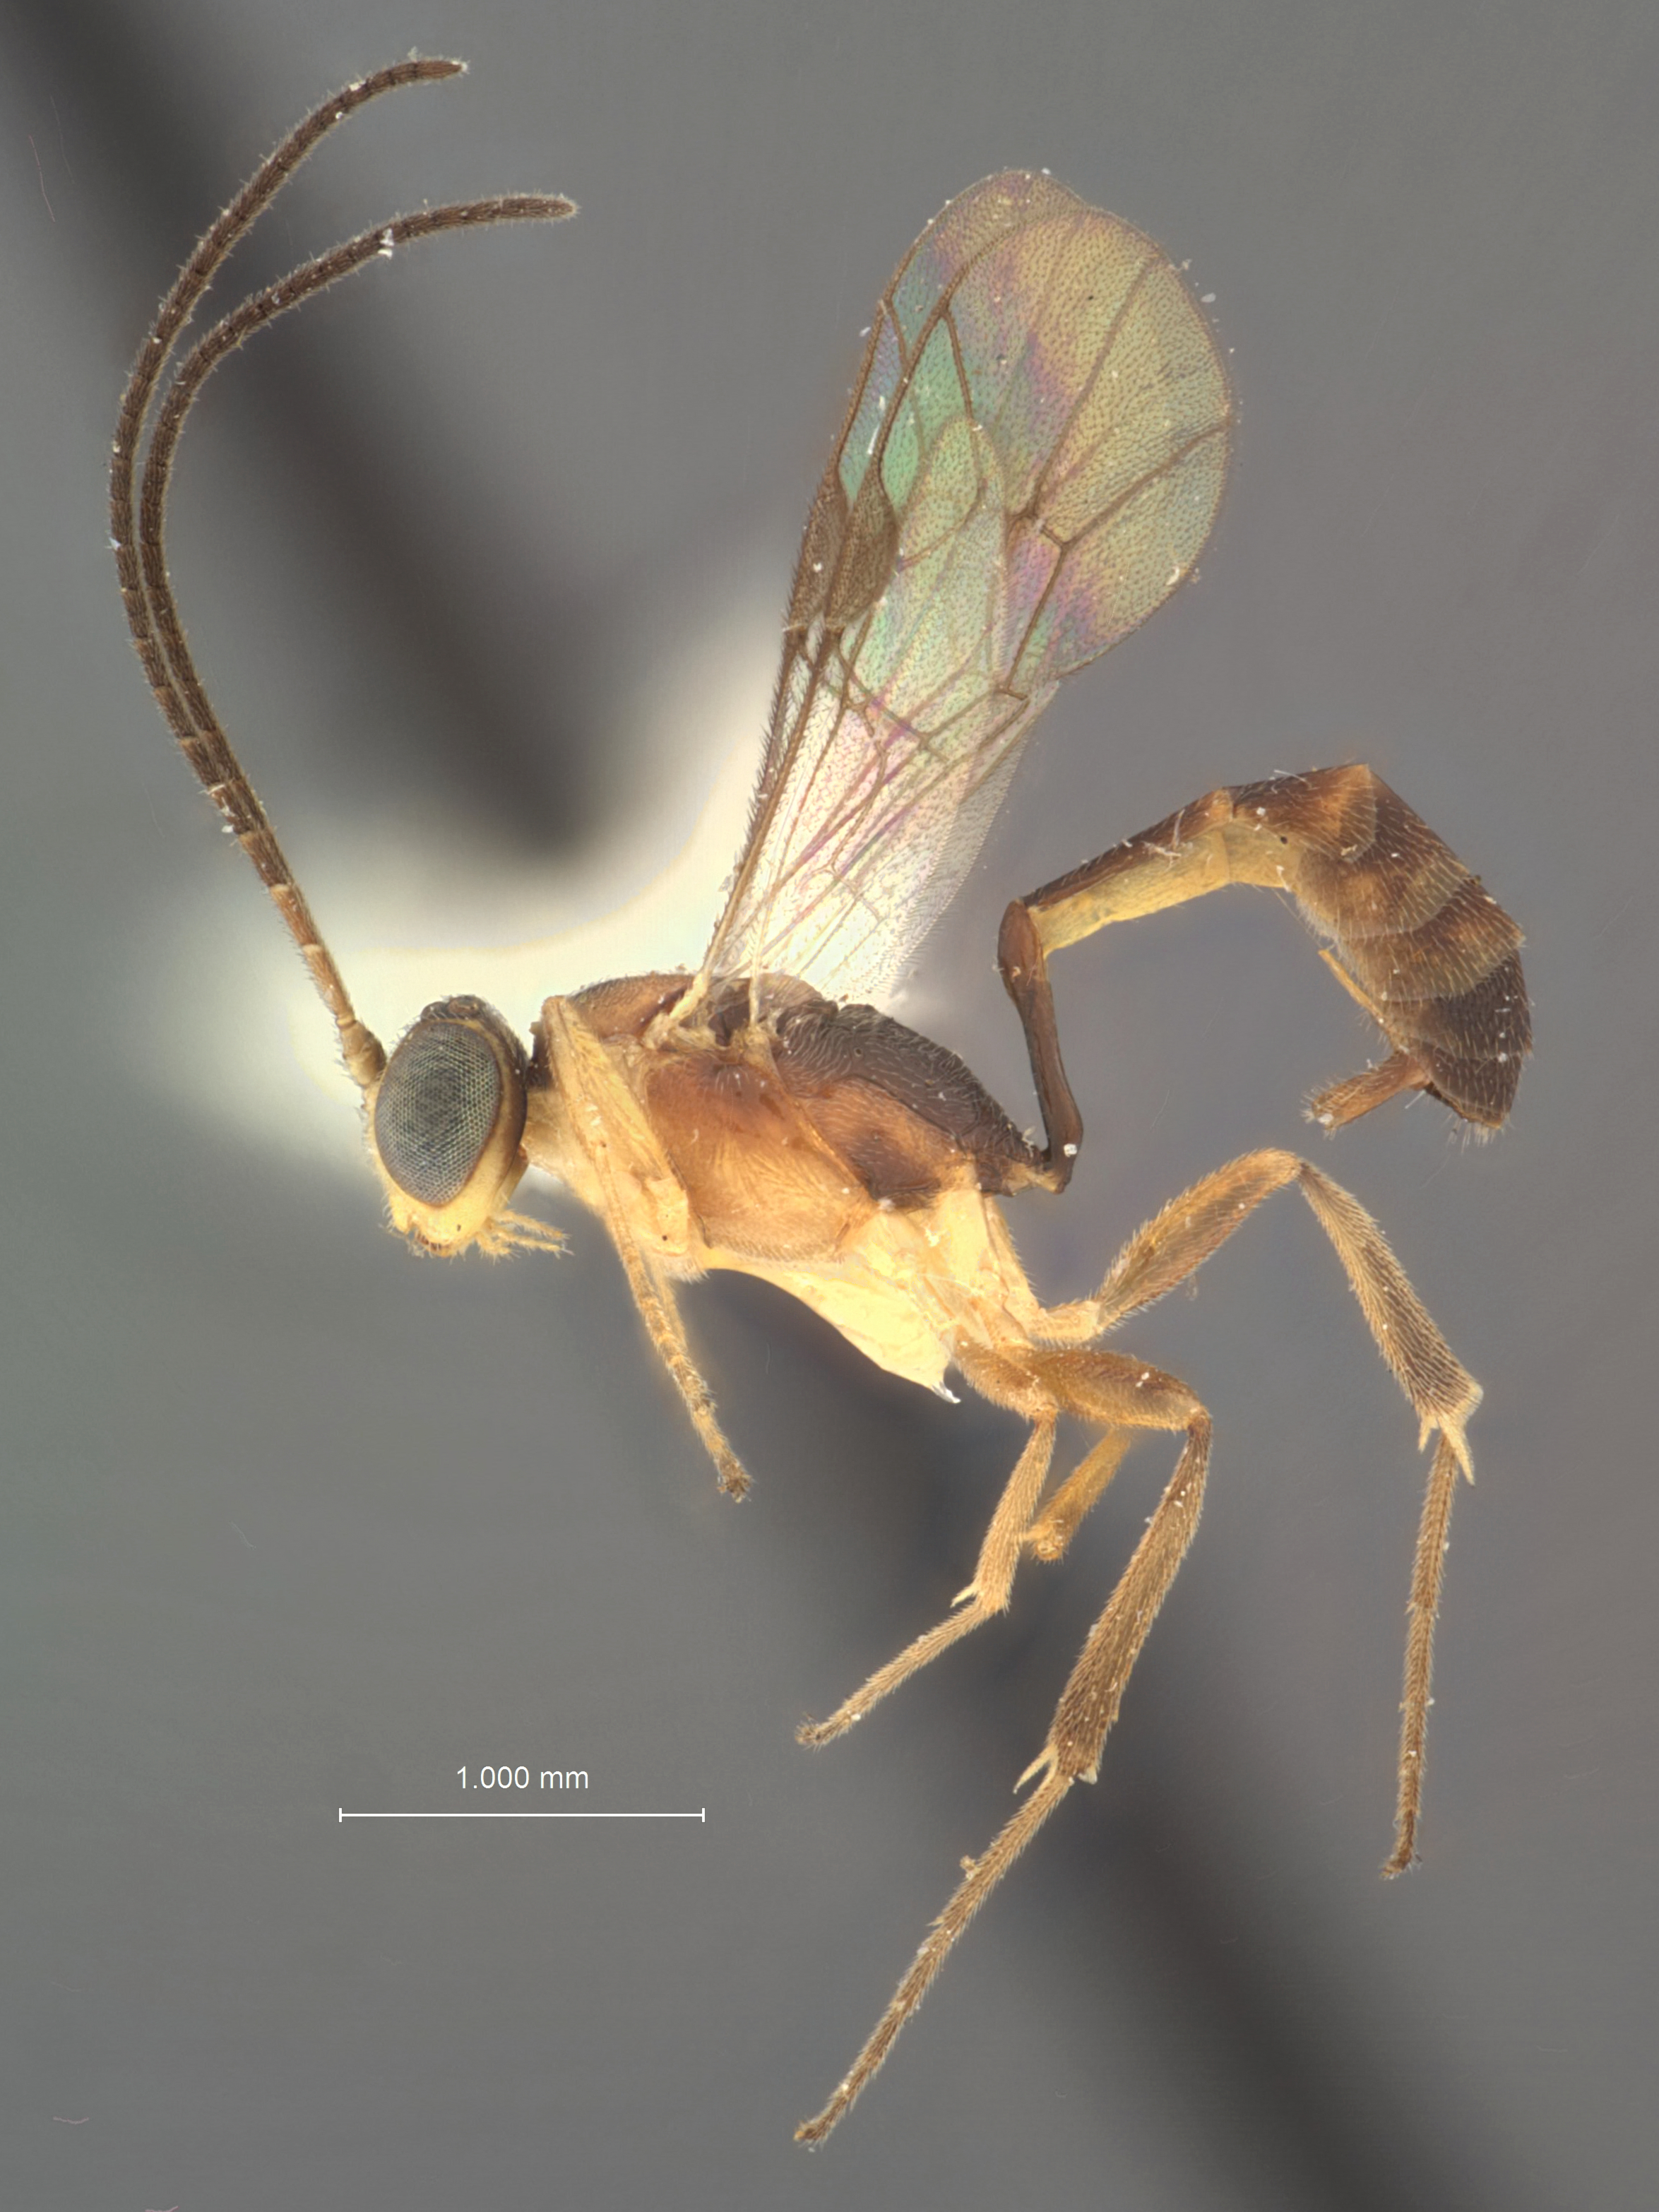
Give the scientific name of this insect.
Temelucha palauensis
